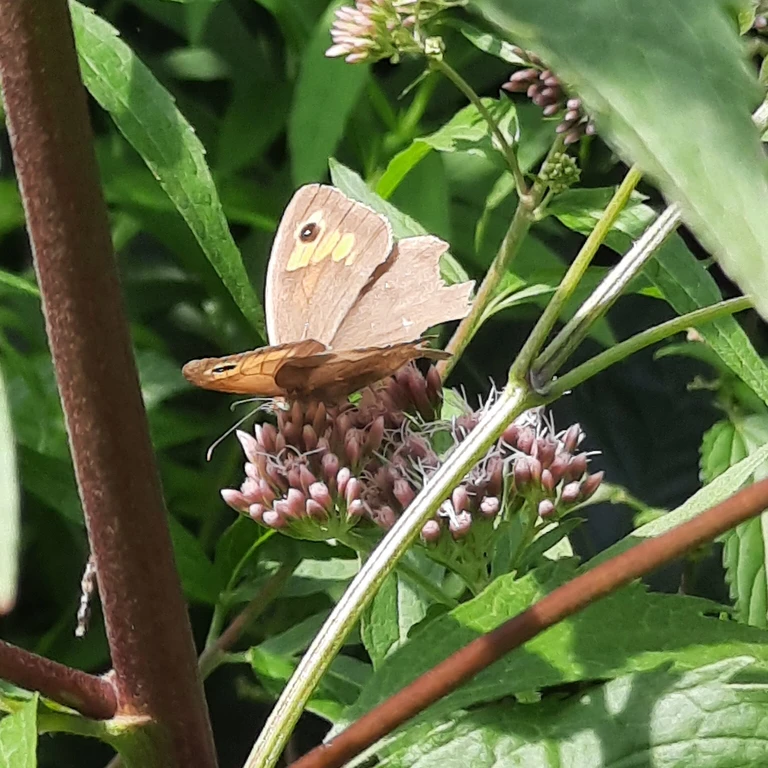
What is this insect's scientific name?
Maniola jurtina
